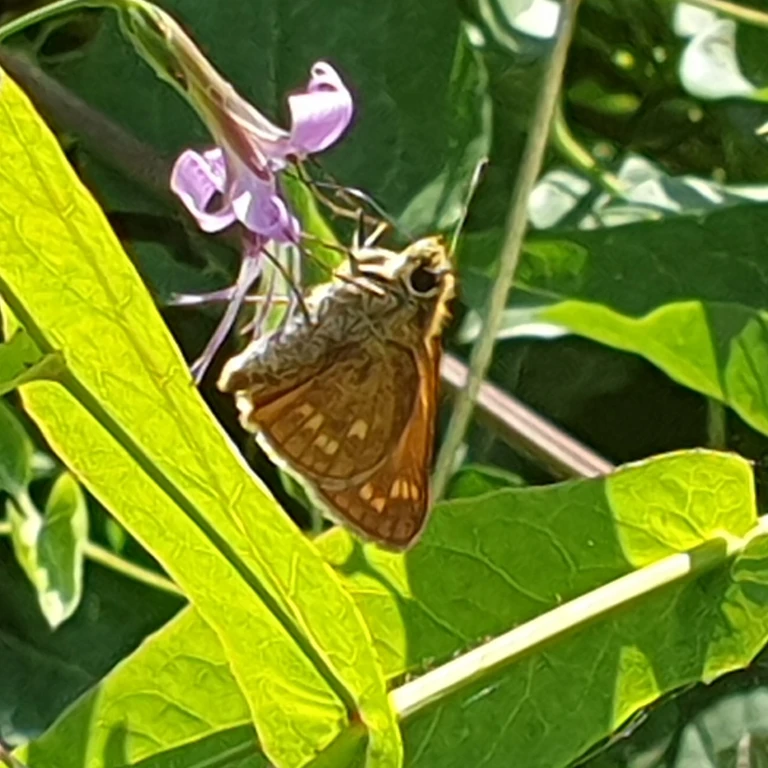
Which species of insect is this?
Ochlodes sylvanus (also Ochlodes venata)
